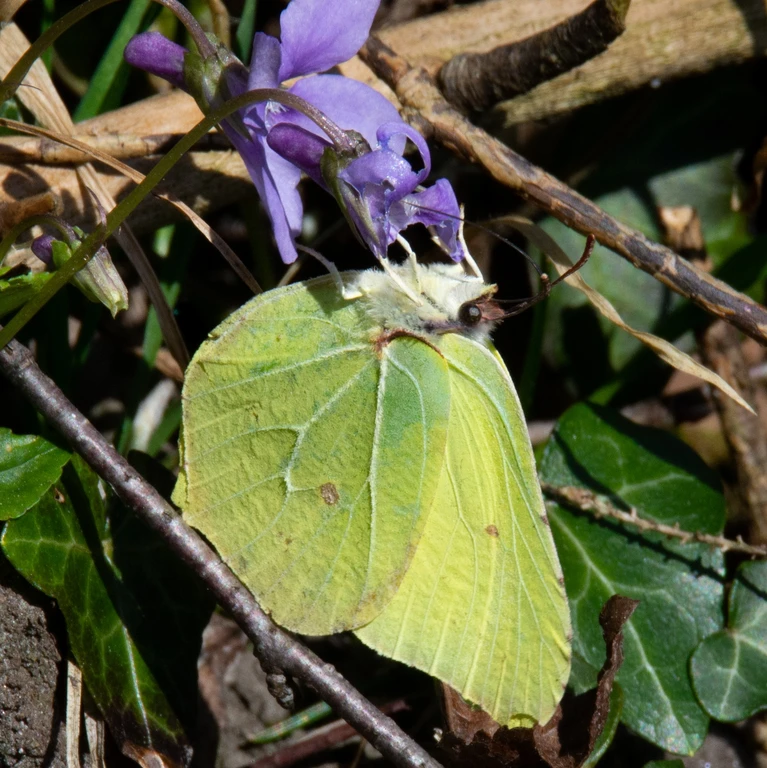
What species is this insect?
Gonepteryx rhamni
